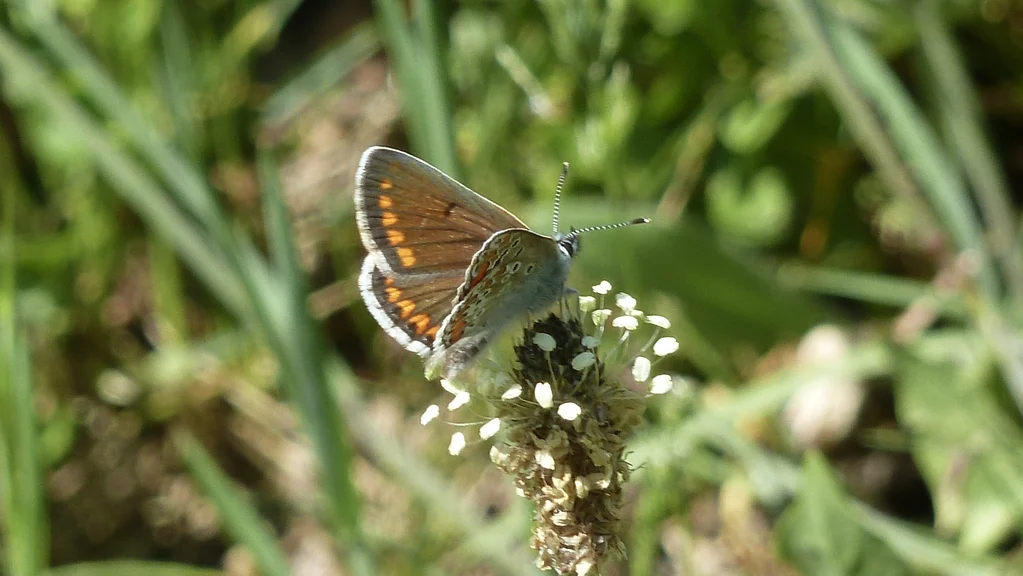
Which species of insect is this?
Aricia agestis/artaxerxes
